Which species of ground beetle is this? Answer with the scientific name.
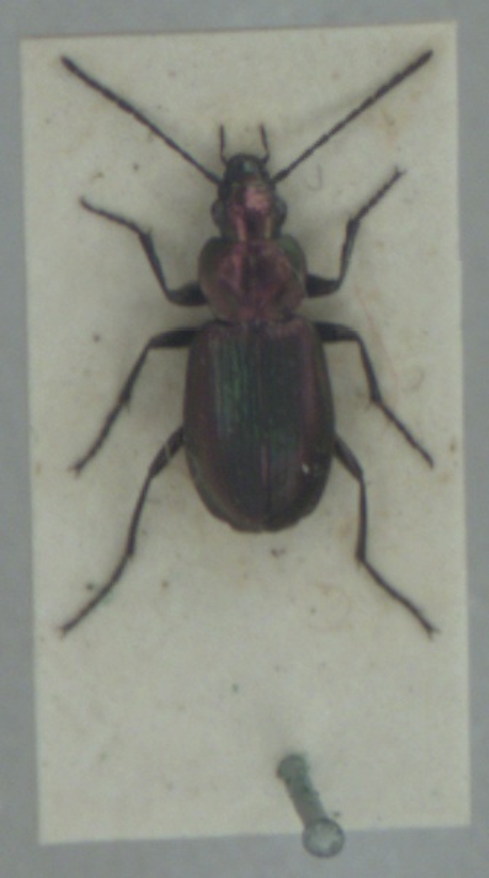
Agonum ericeti
